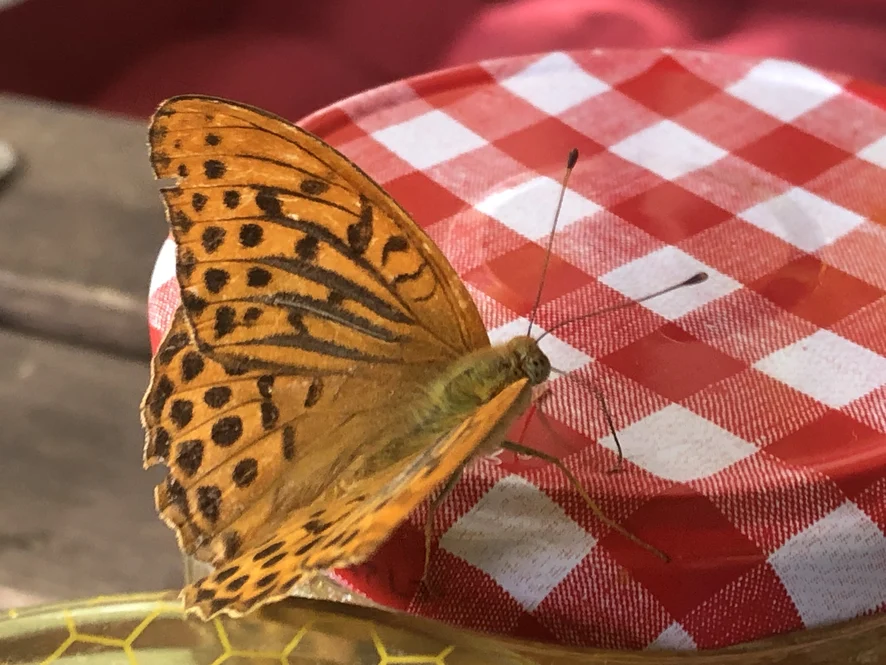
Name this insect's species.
Argynnis paphia
